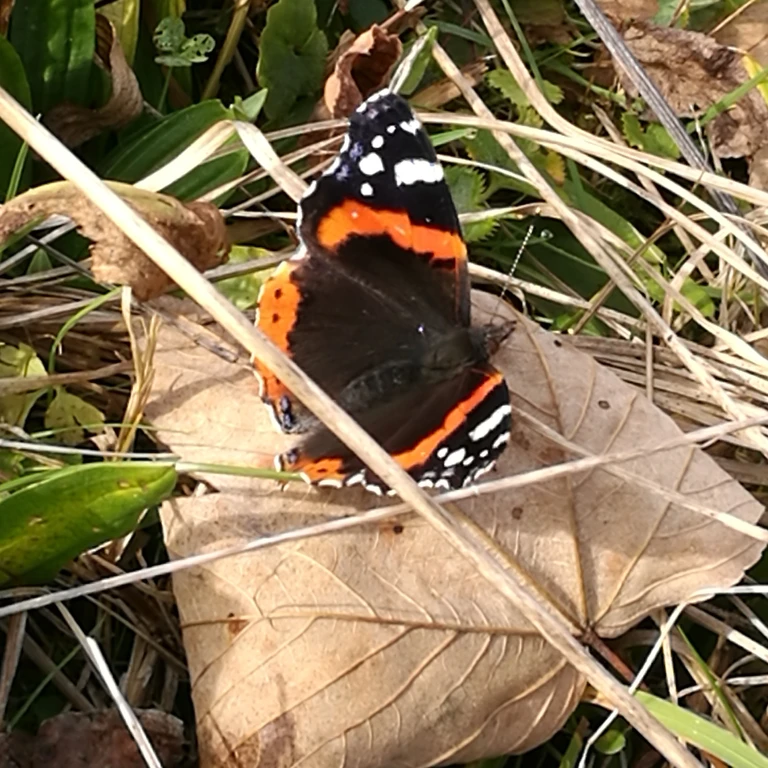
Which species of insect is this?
Vanessa atalanta
